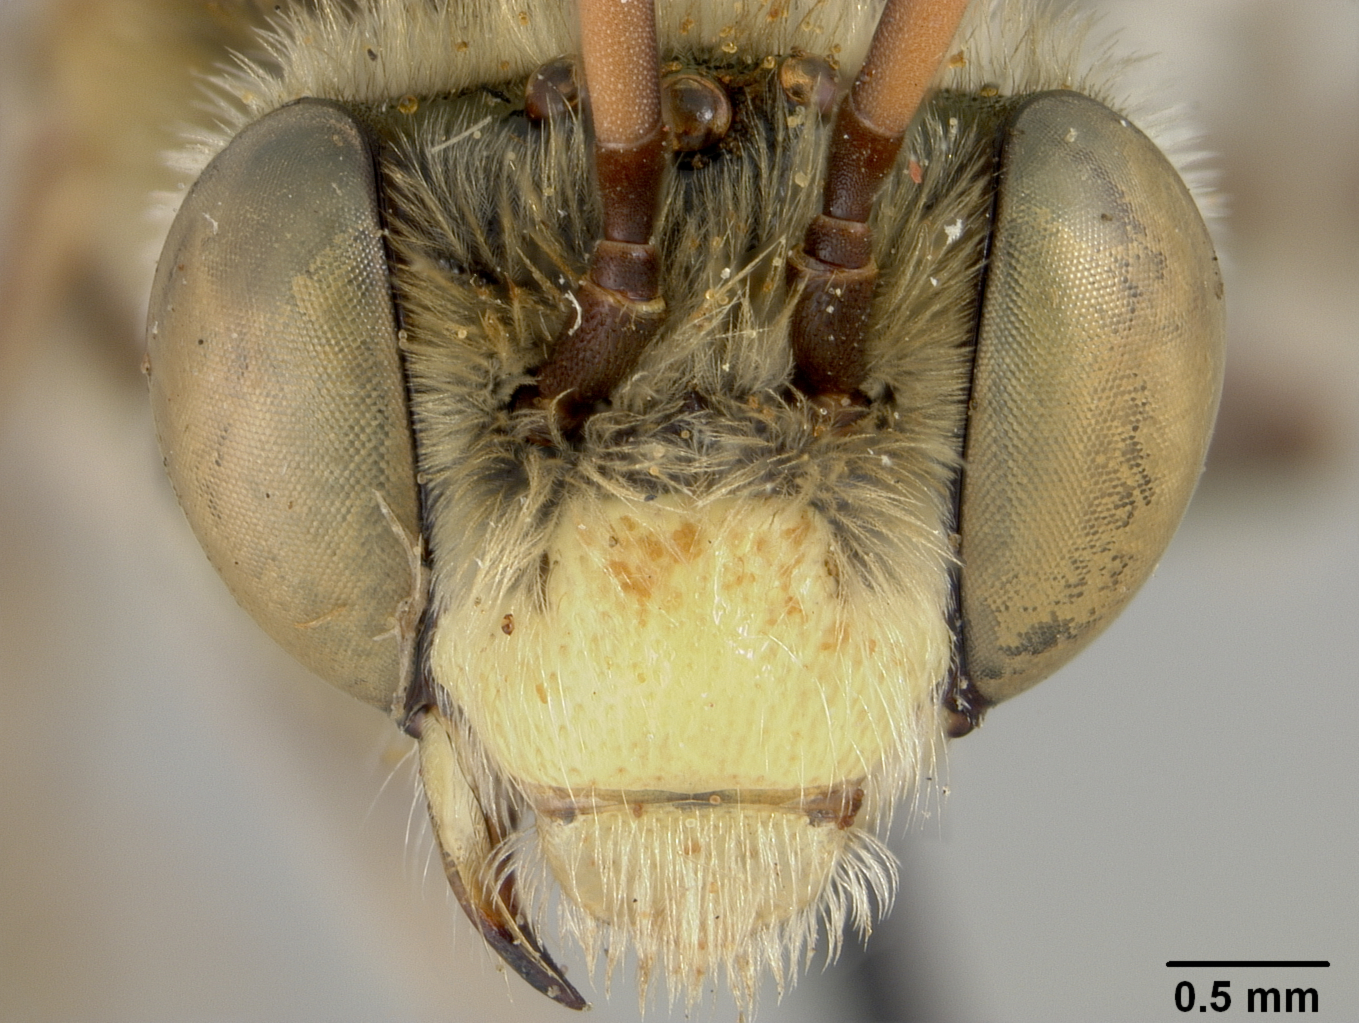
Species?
Tetralonia kohatensis
